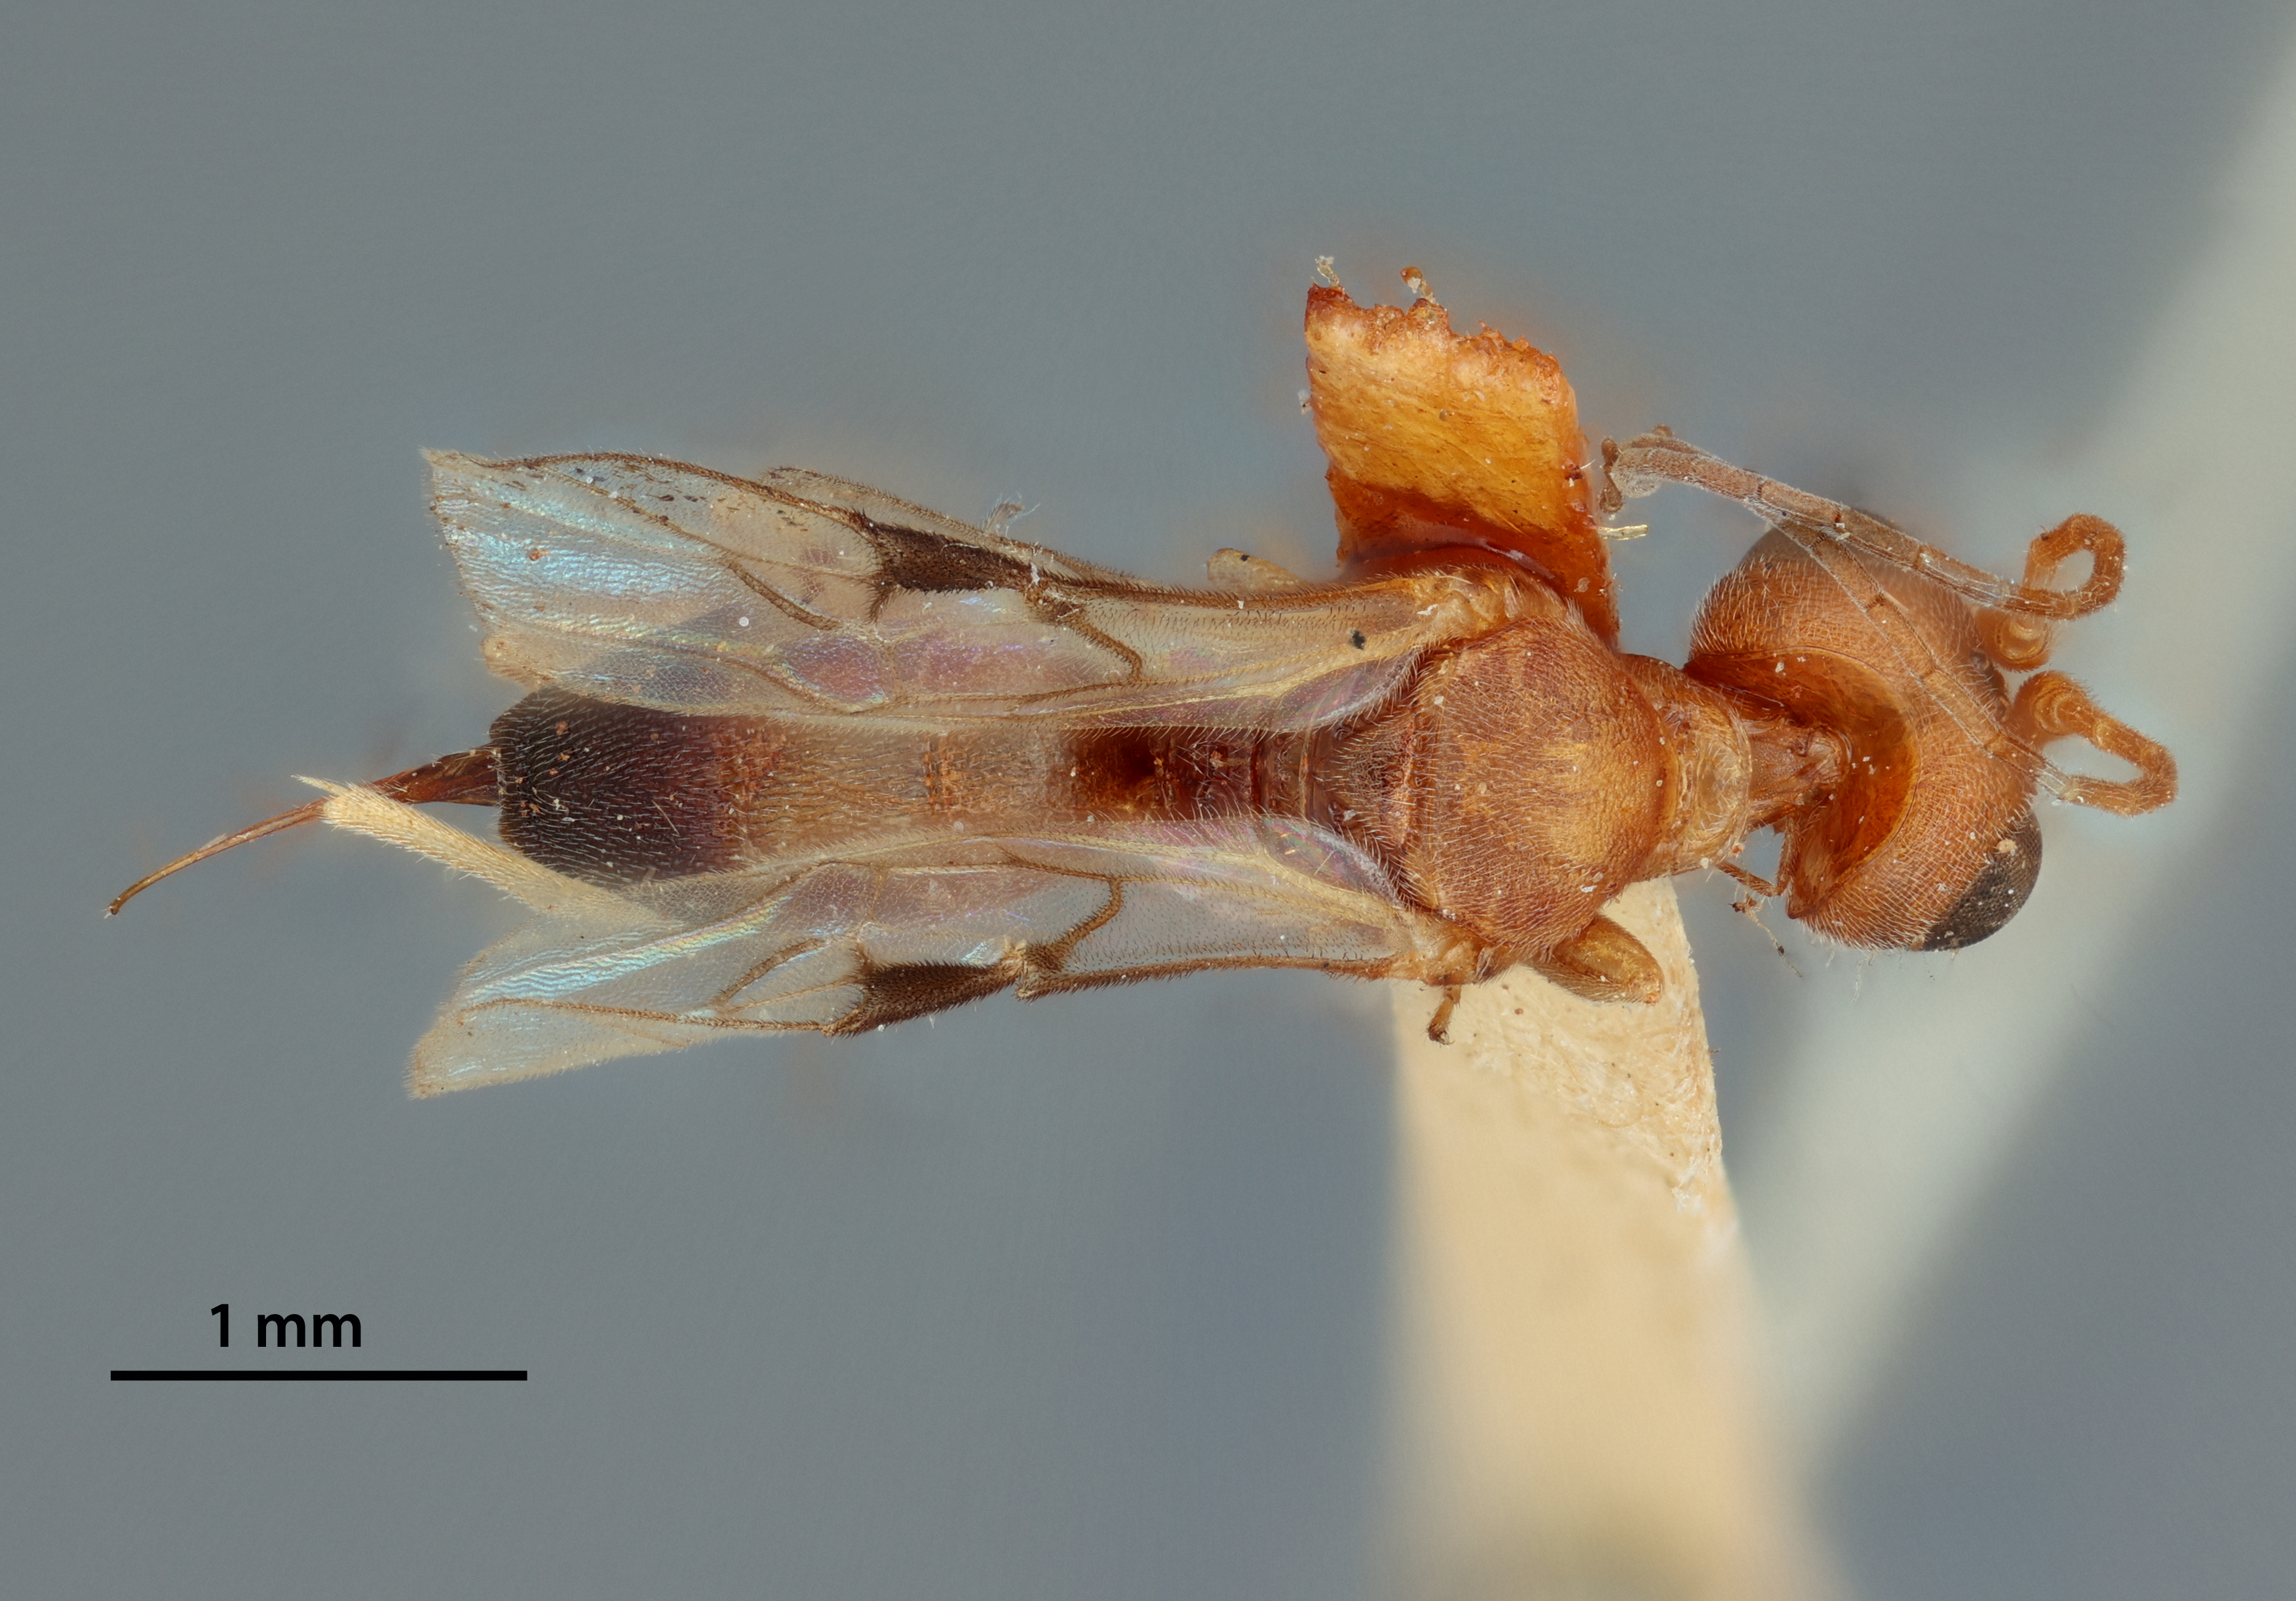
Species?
Phanerotoma longiterebra
